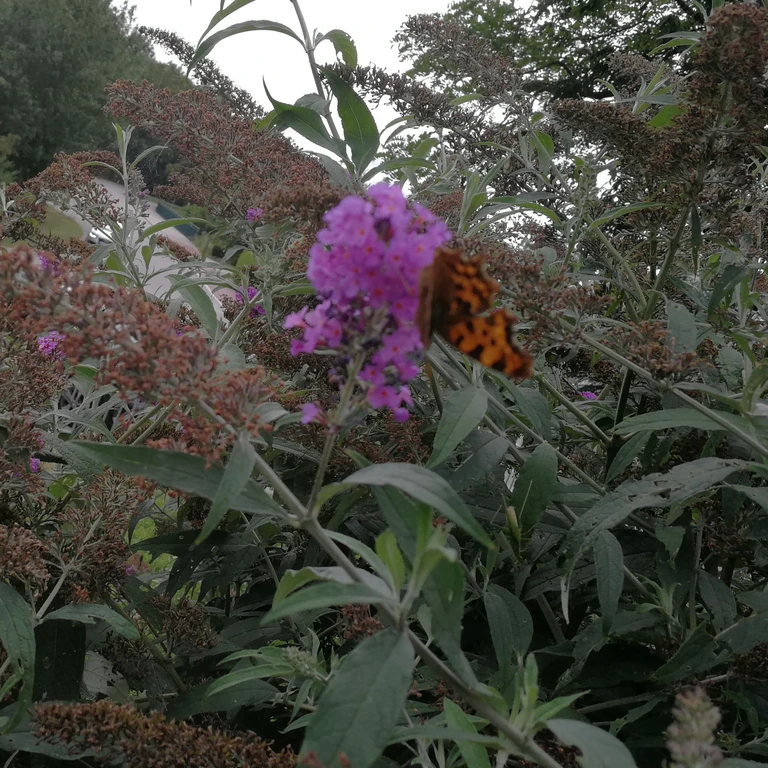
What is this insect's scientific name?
Polygonia c-album
